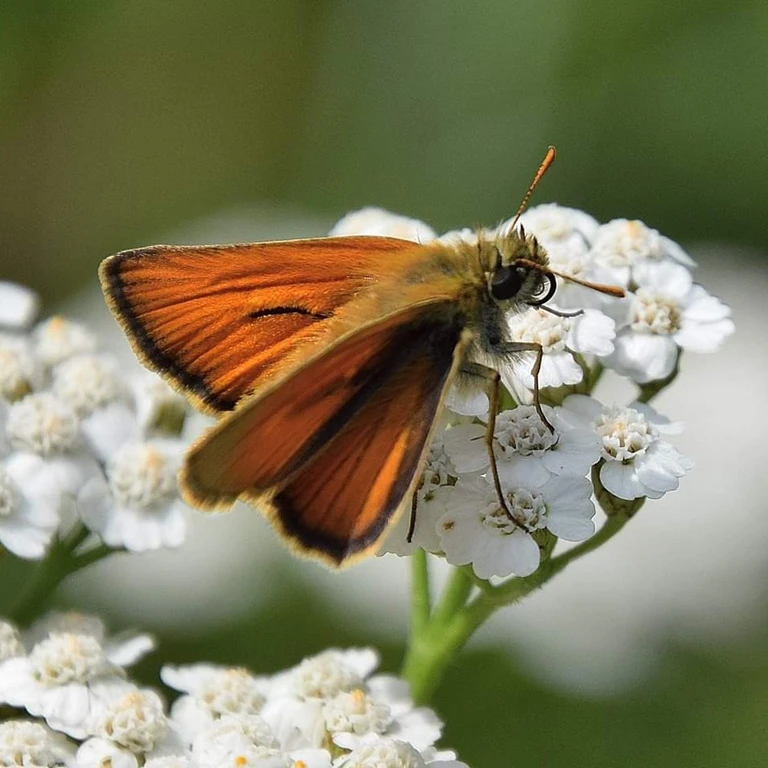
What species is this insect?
Thymelicus sylvestris
